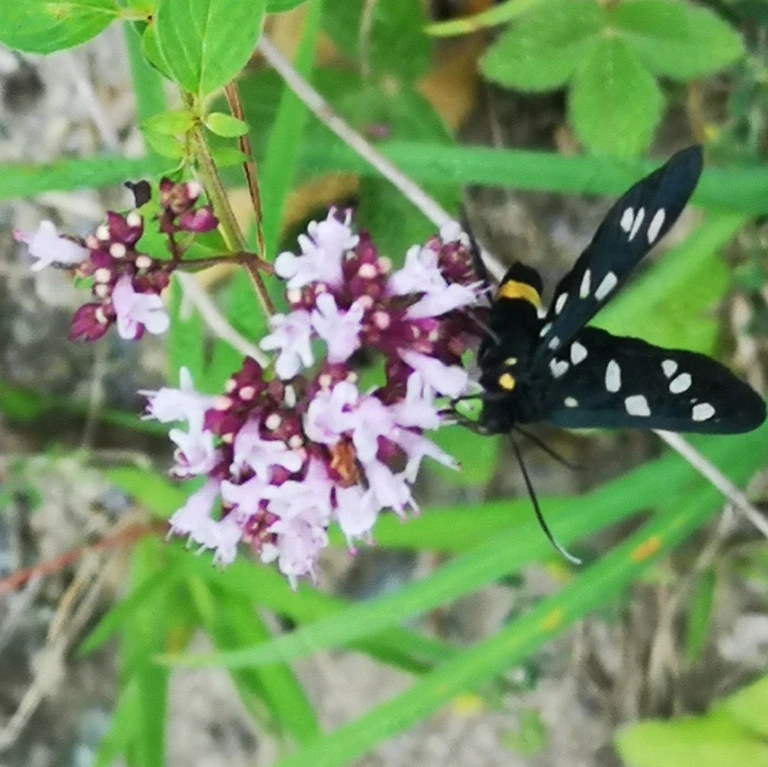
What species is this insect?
Amata phegea
